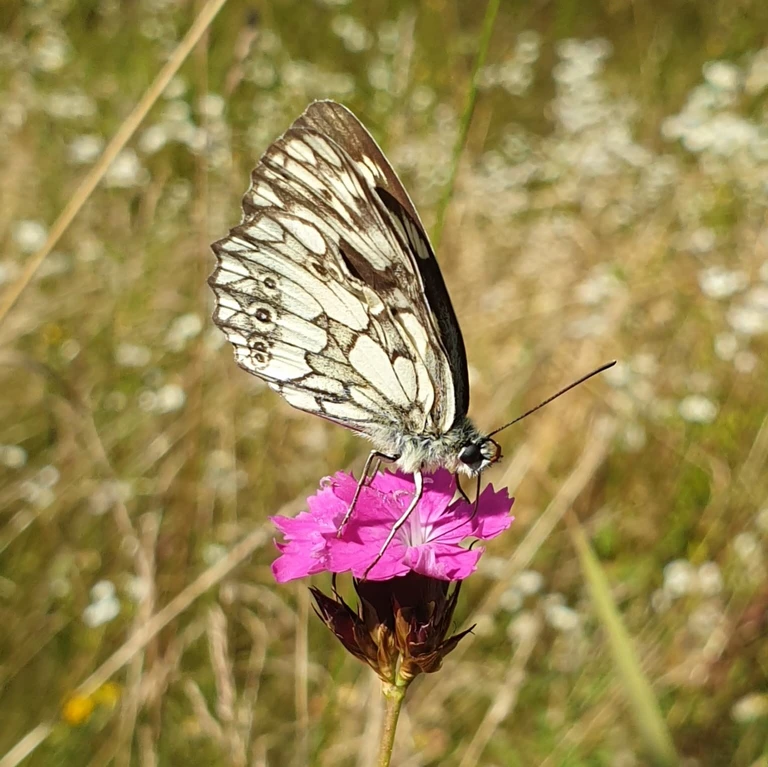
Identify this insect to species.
Melanargia galathea
